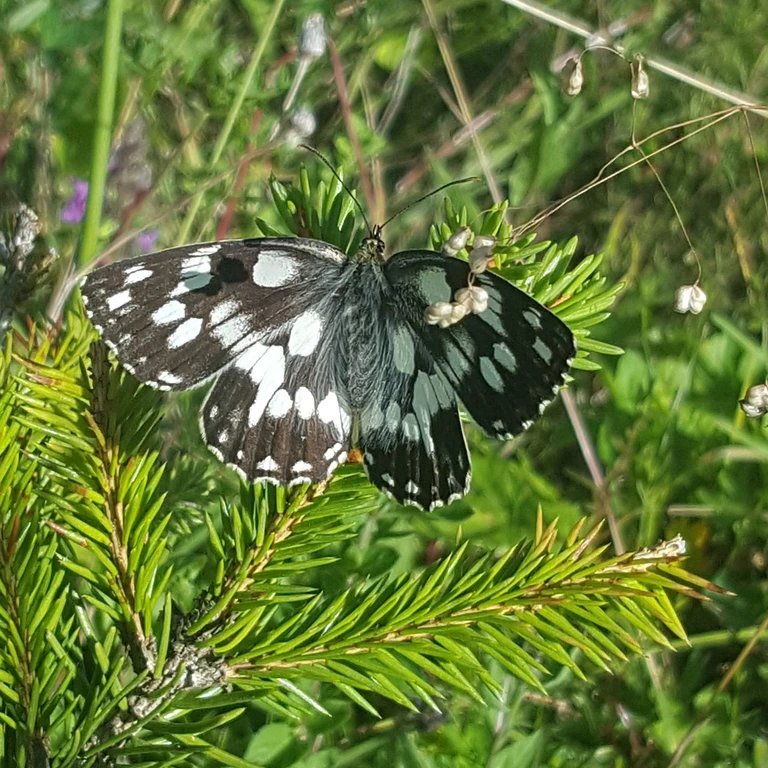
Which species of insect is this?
Melanargia galathea
